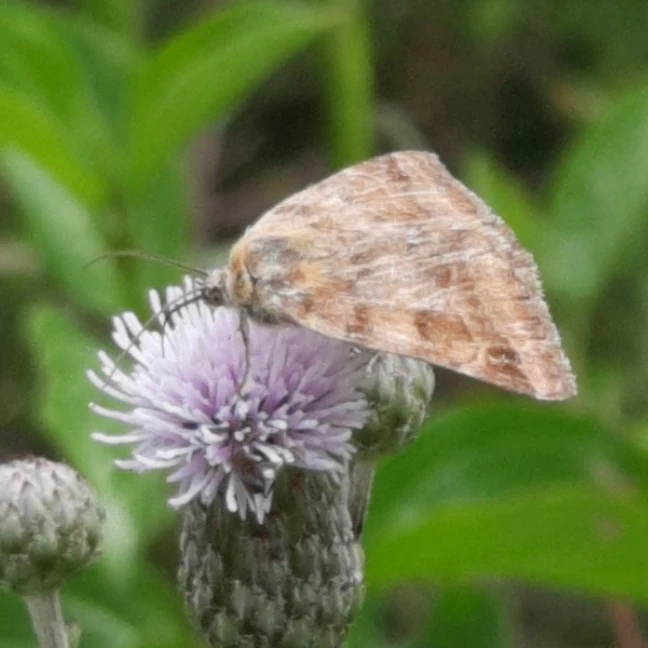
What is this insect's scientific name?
Euclidia glyphica
